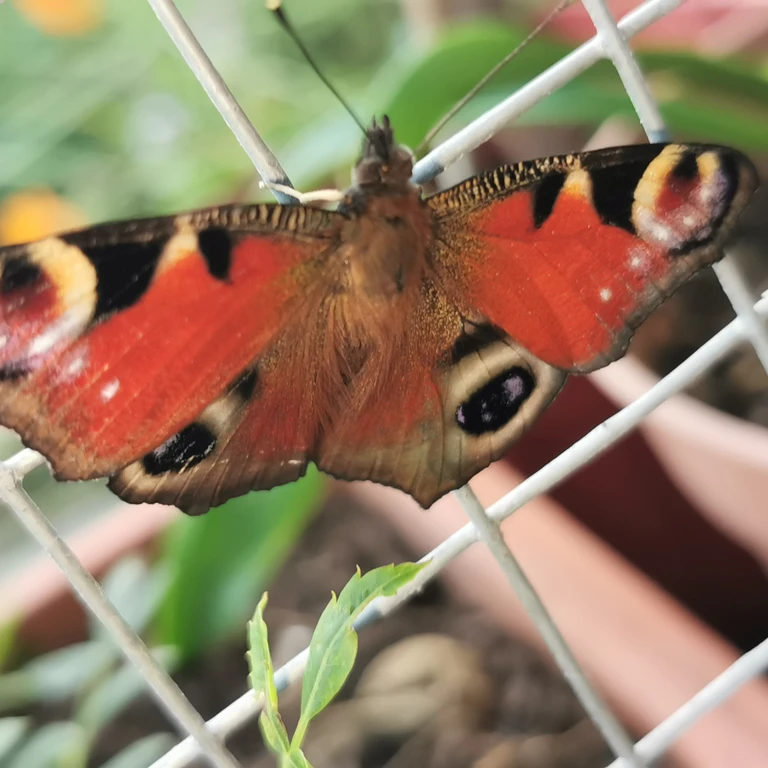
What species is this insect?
Aglais io
